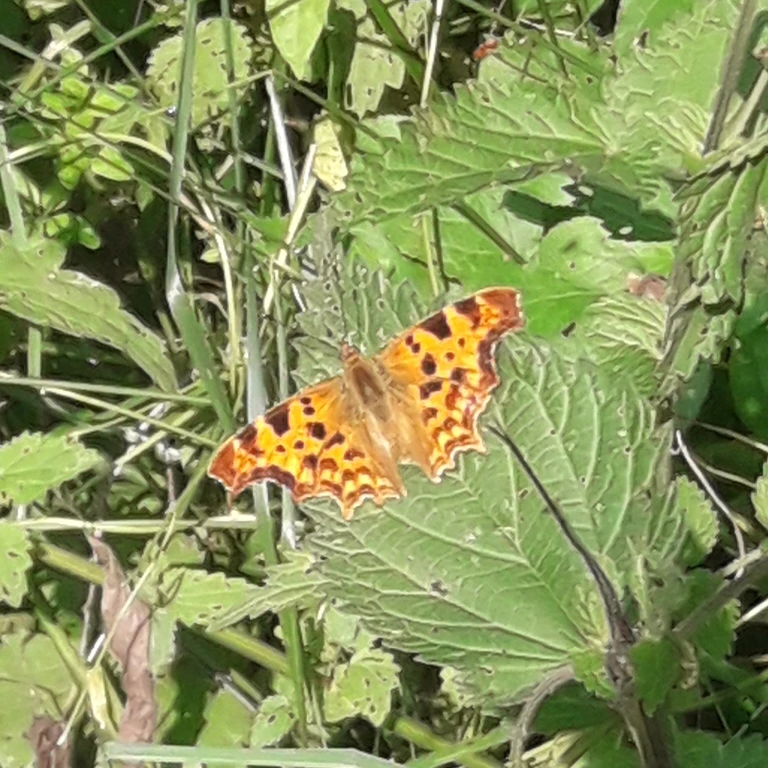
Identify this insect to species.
Polygonia c-album
